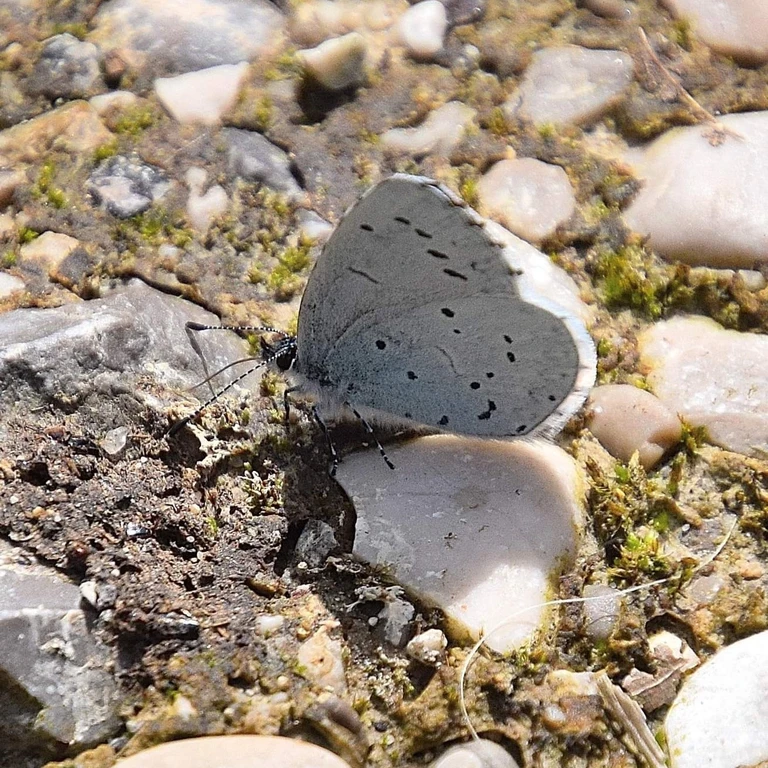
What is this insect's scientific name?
Celastrina argiolus
